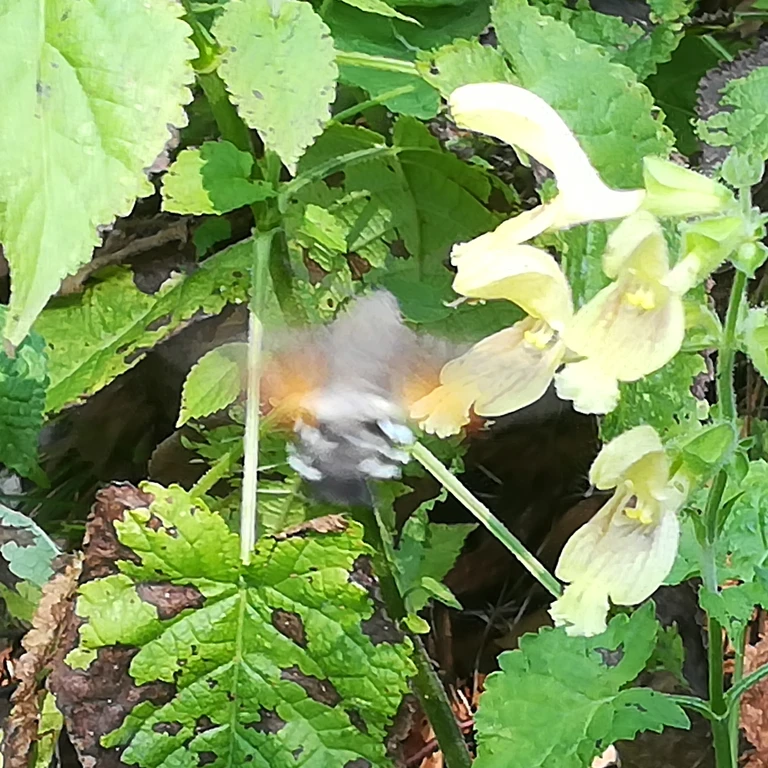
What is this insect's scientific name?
Macroglossum stellatarum
